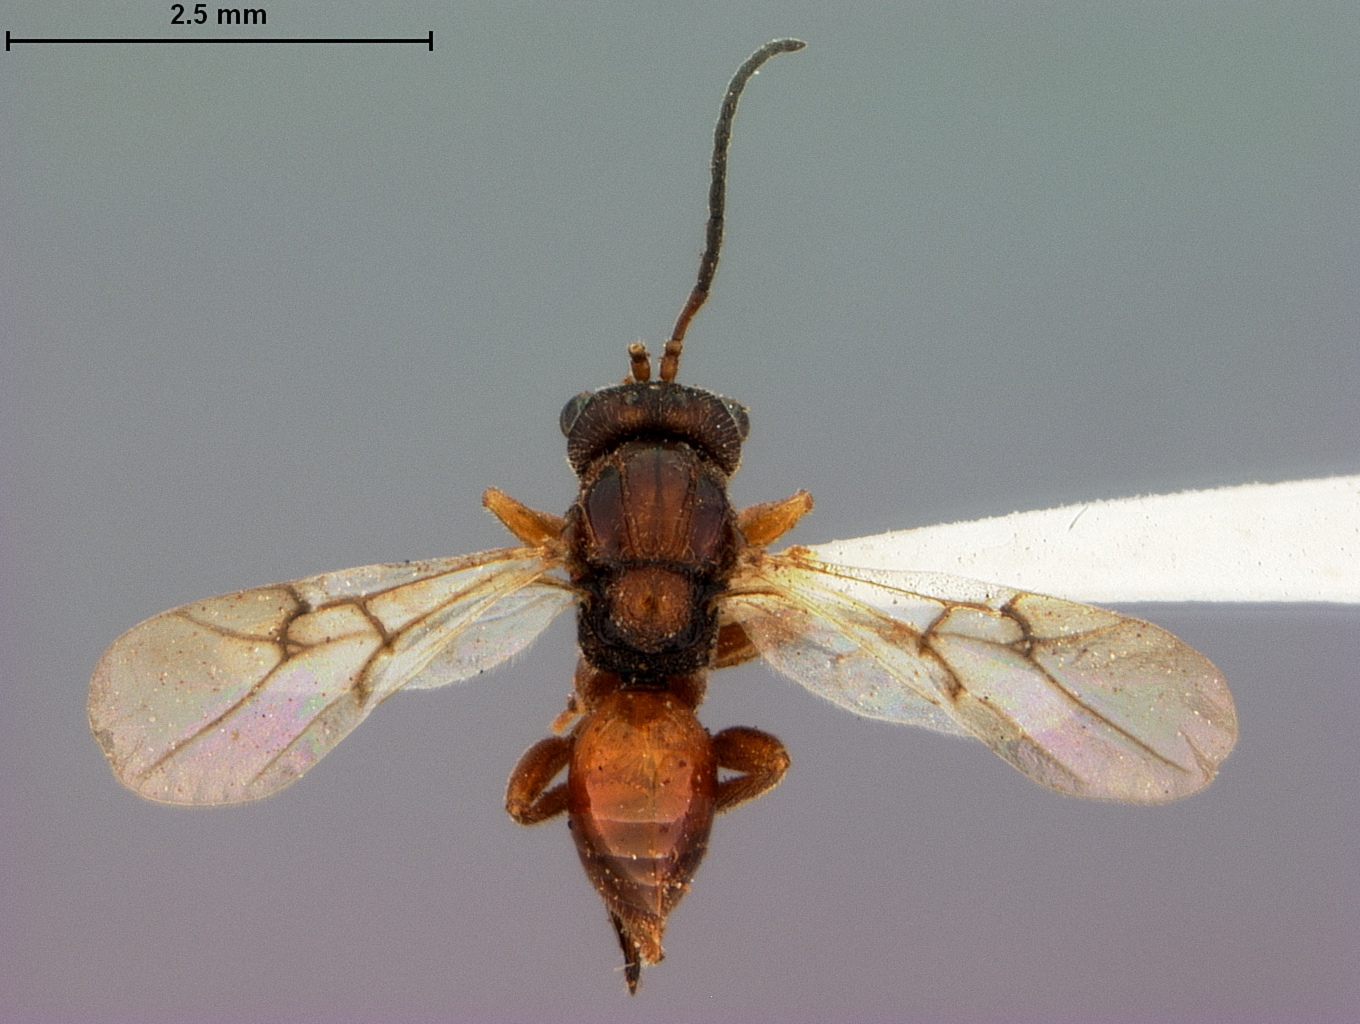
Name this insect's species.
Rhodites similis
